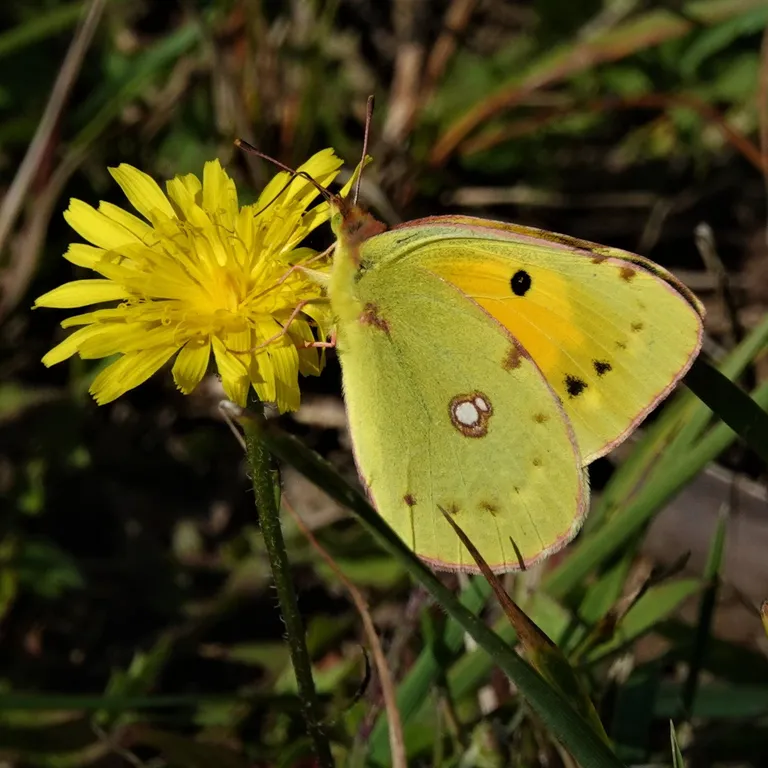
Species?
Colias croceus
